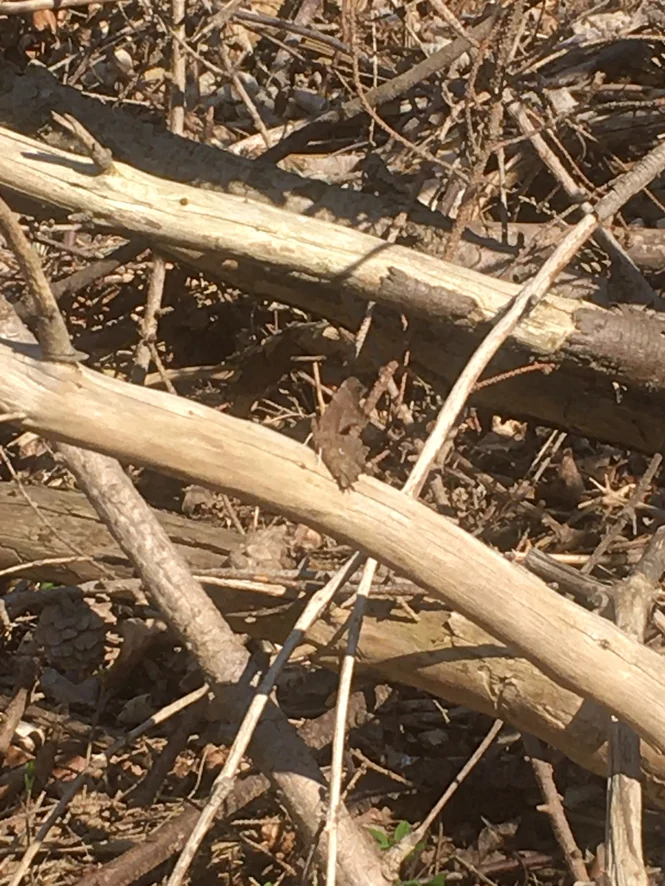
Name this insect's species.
Polygonia c-album
